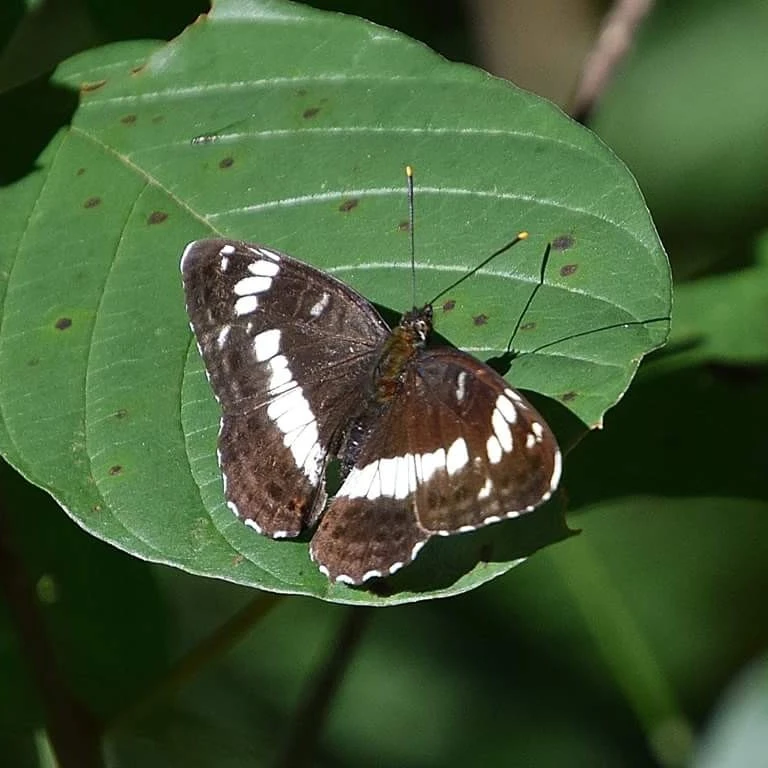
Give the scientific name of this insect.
Limenitis camilla (also Ladoga camilla)
